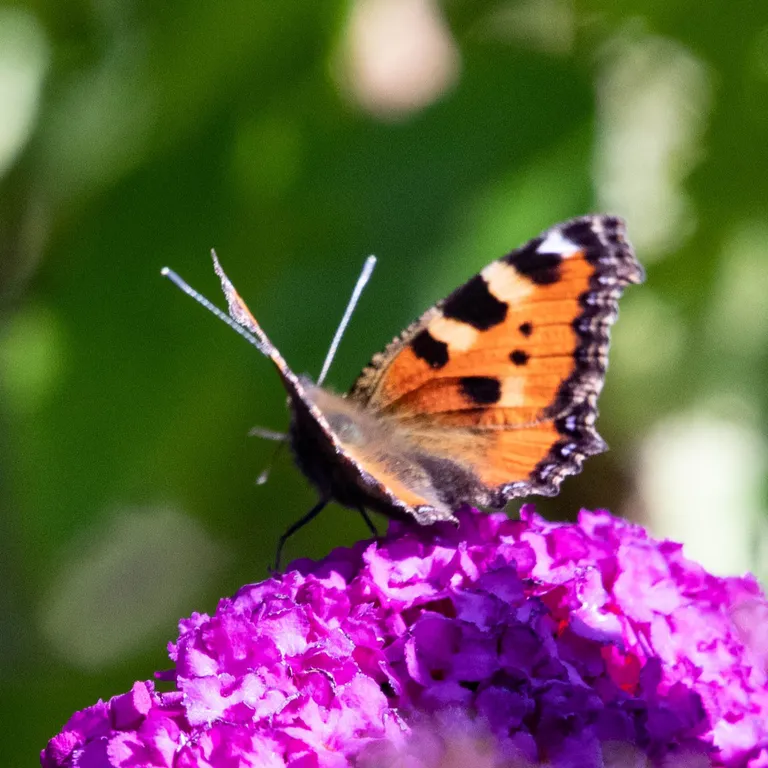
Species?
Aglais urticae
